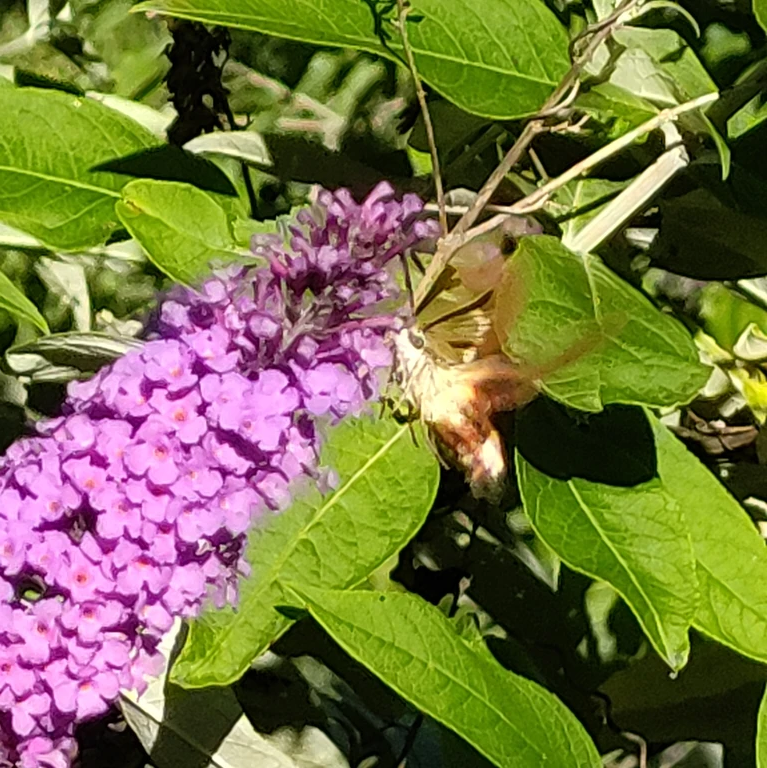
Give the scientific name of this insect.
Hemaris fuciformis
